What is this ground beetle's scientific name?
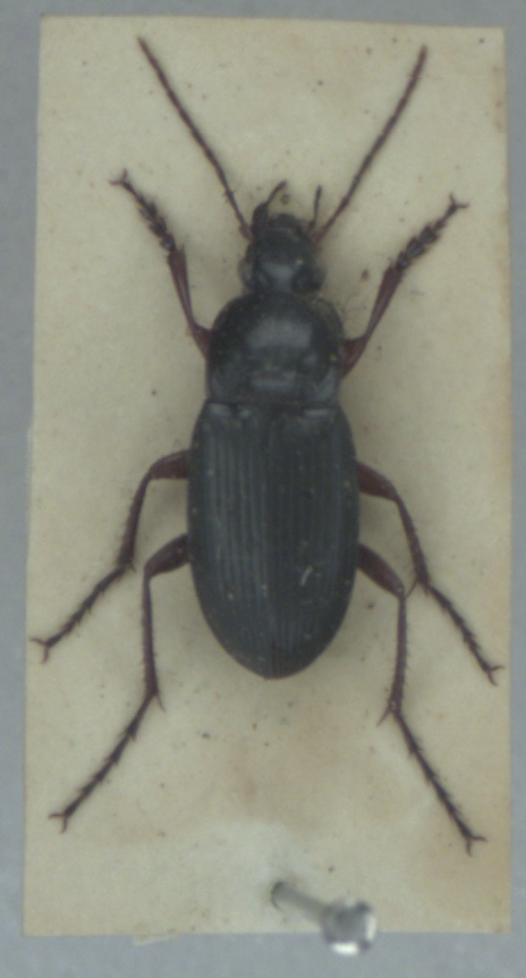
Calathus fuscipes
